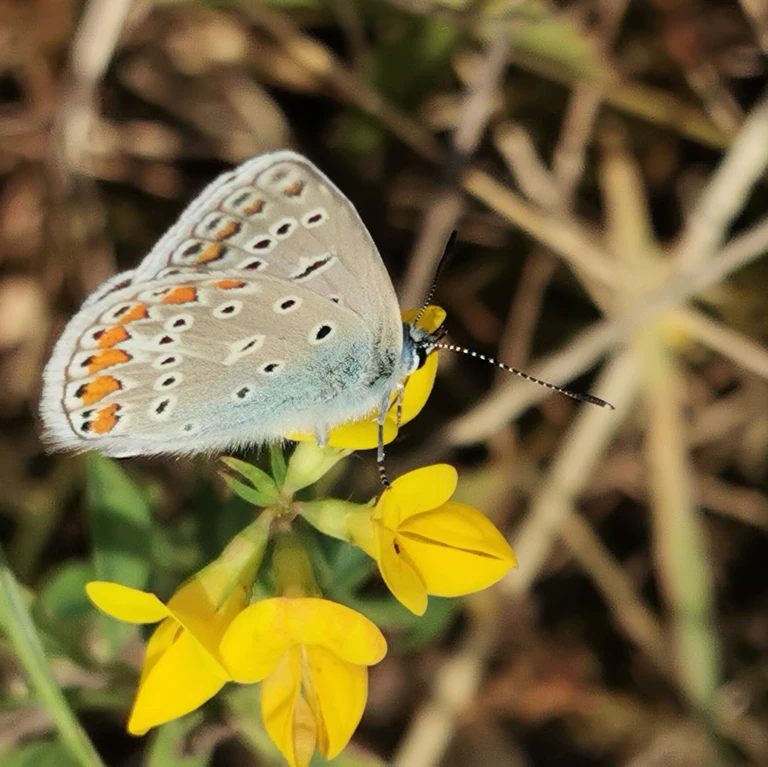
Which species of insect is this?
Polyommatus icarus
